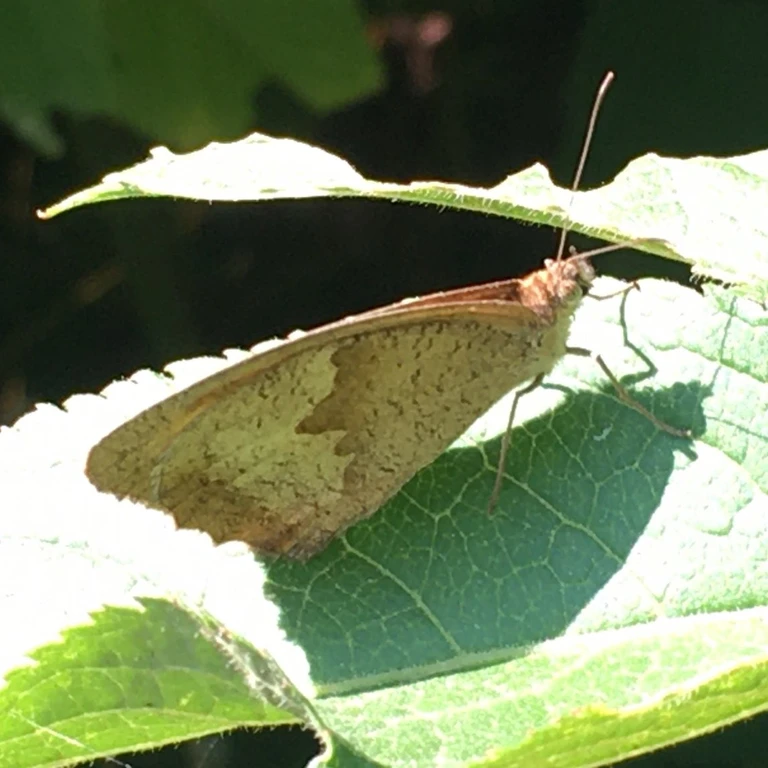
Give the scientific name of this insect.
Maniola jurtina
